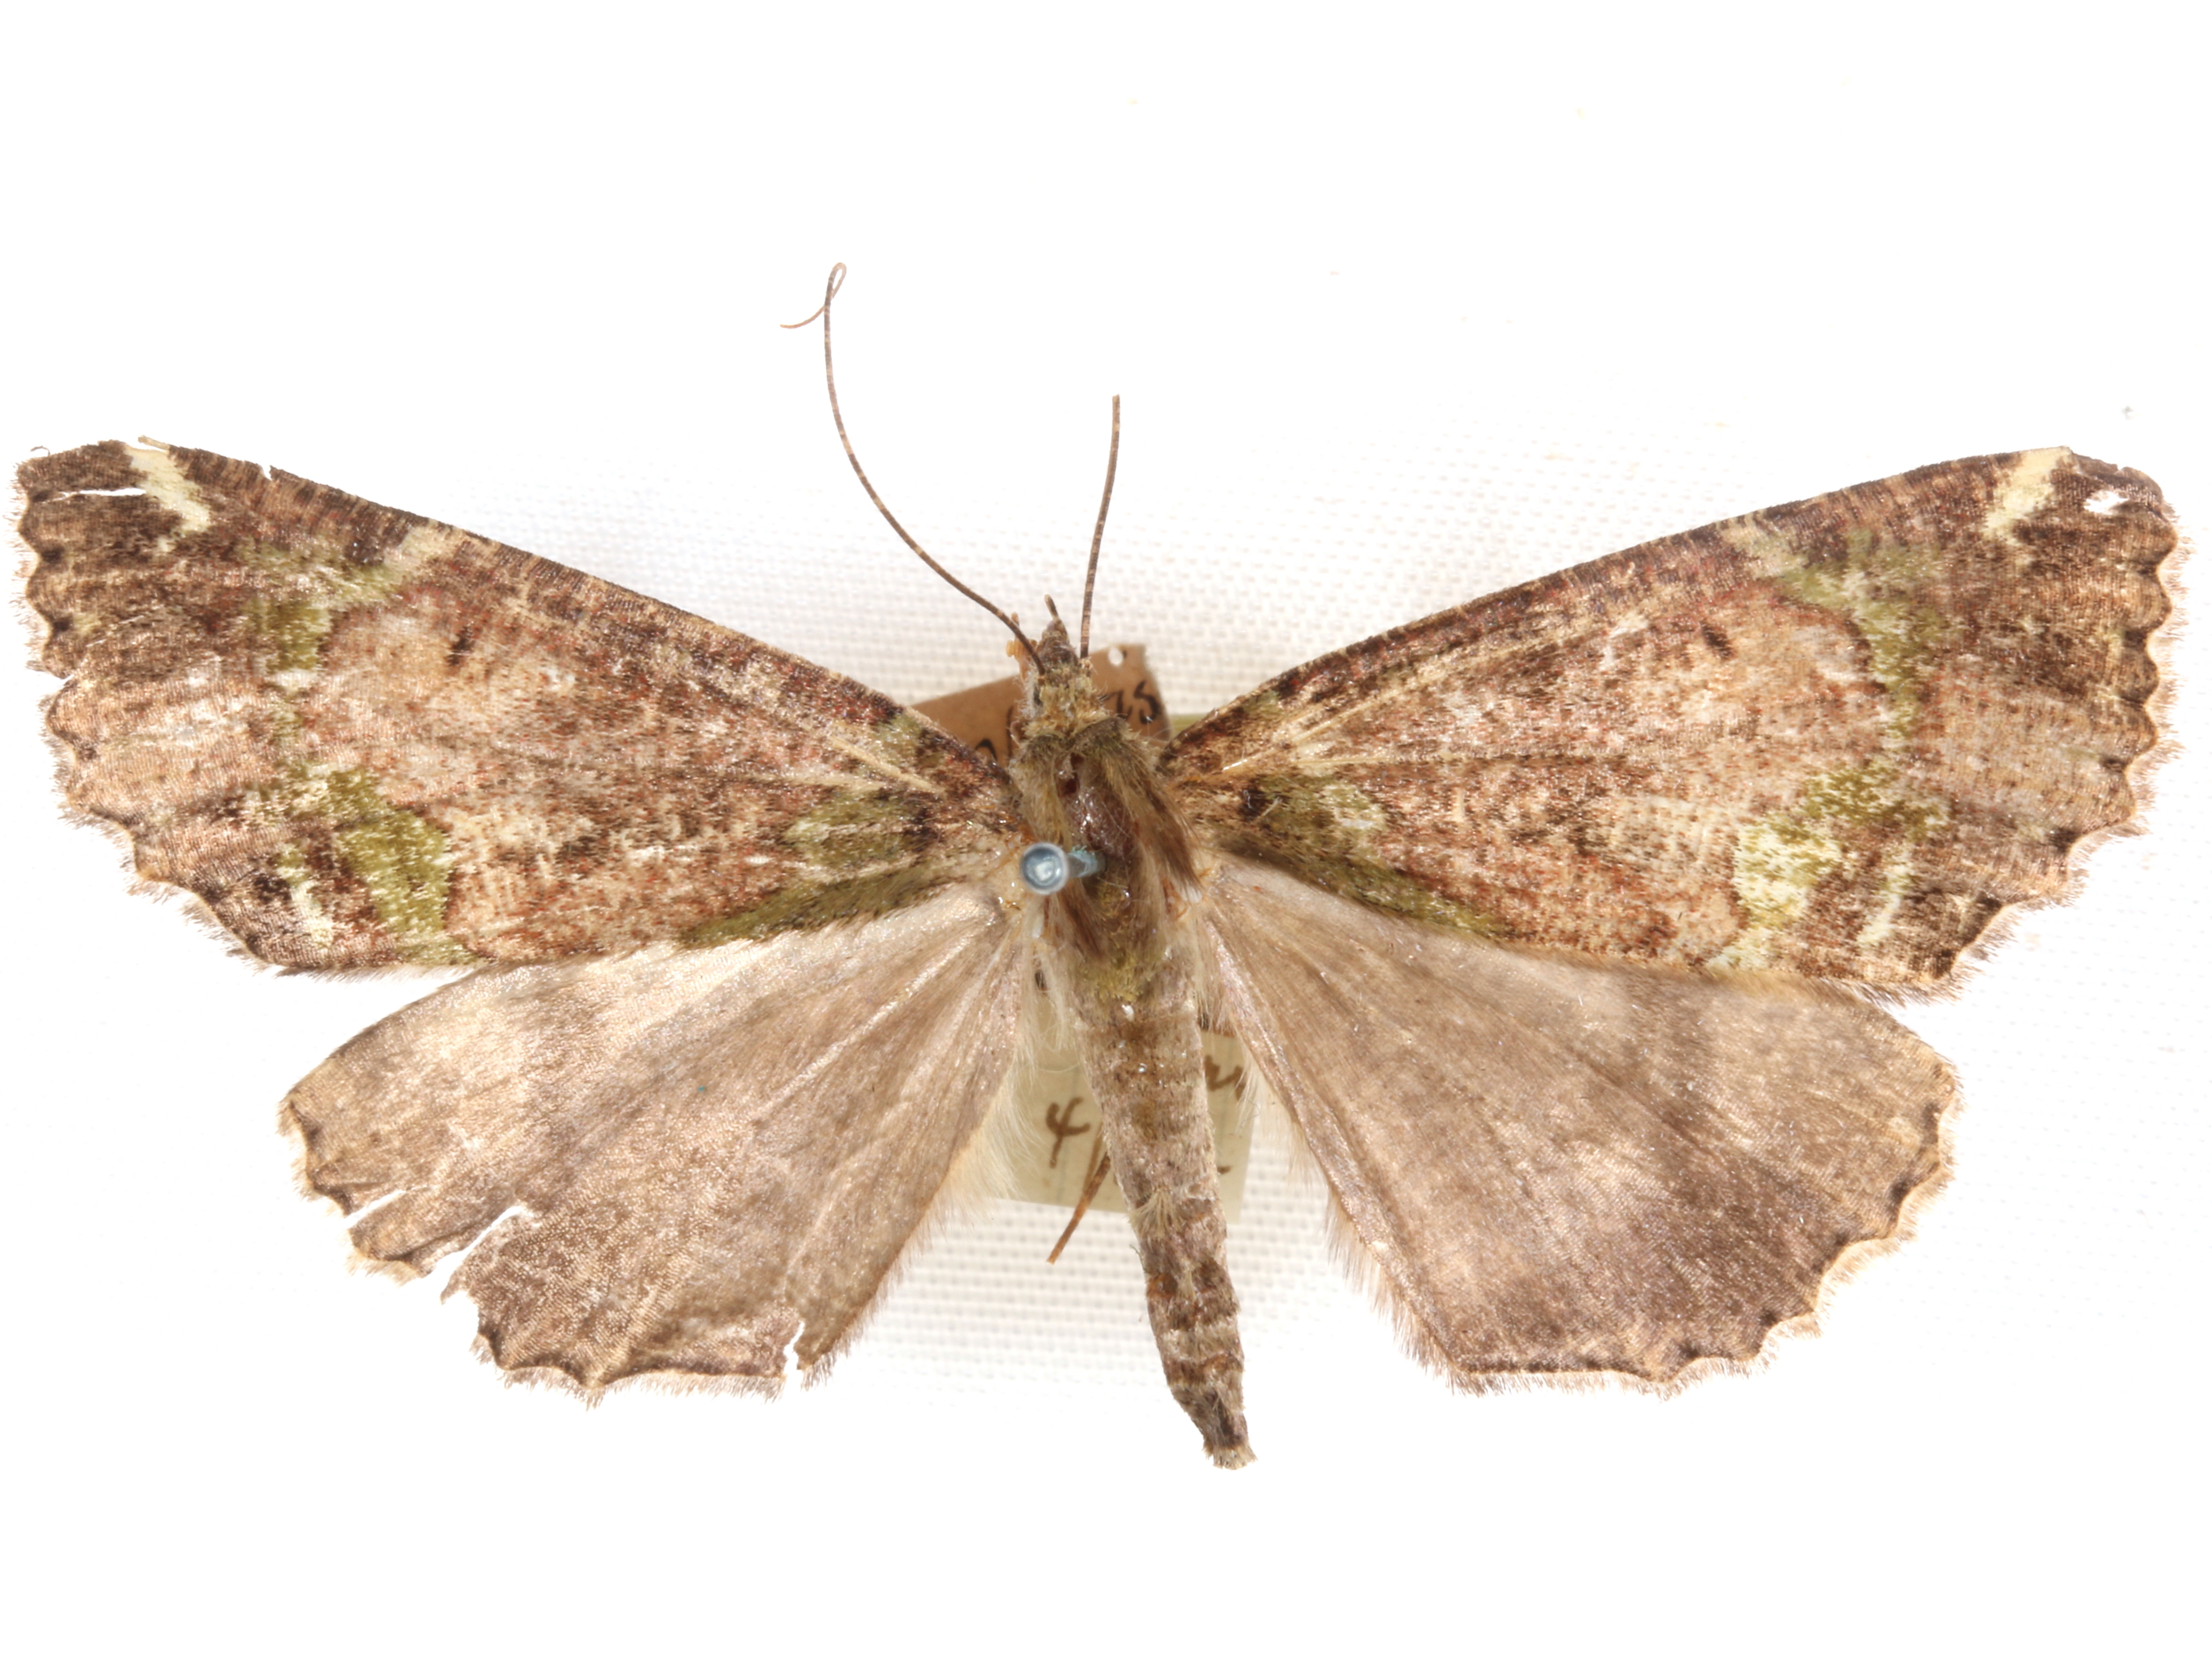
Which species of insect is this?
Cidariophanes viridifascia
